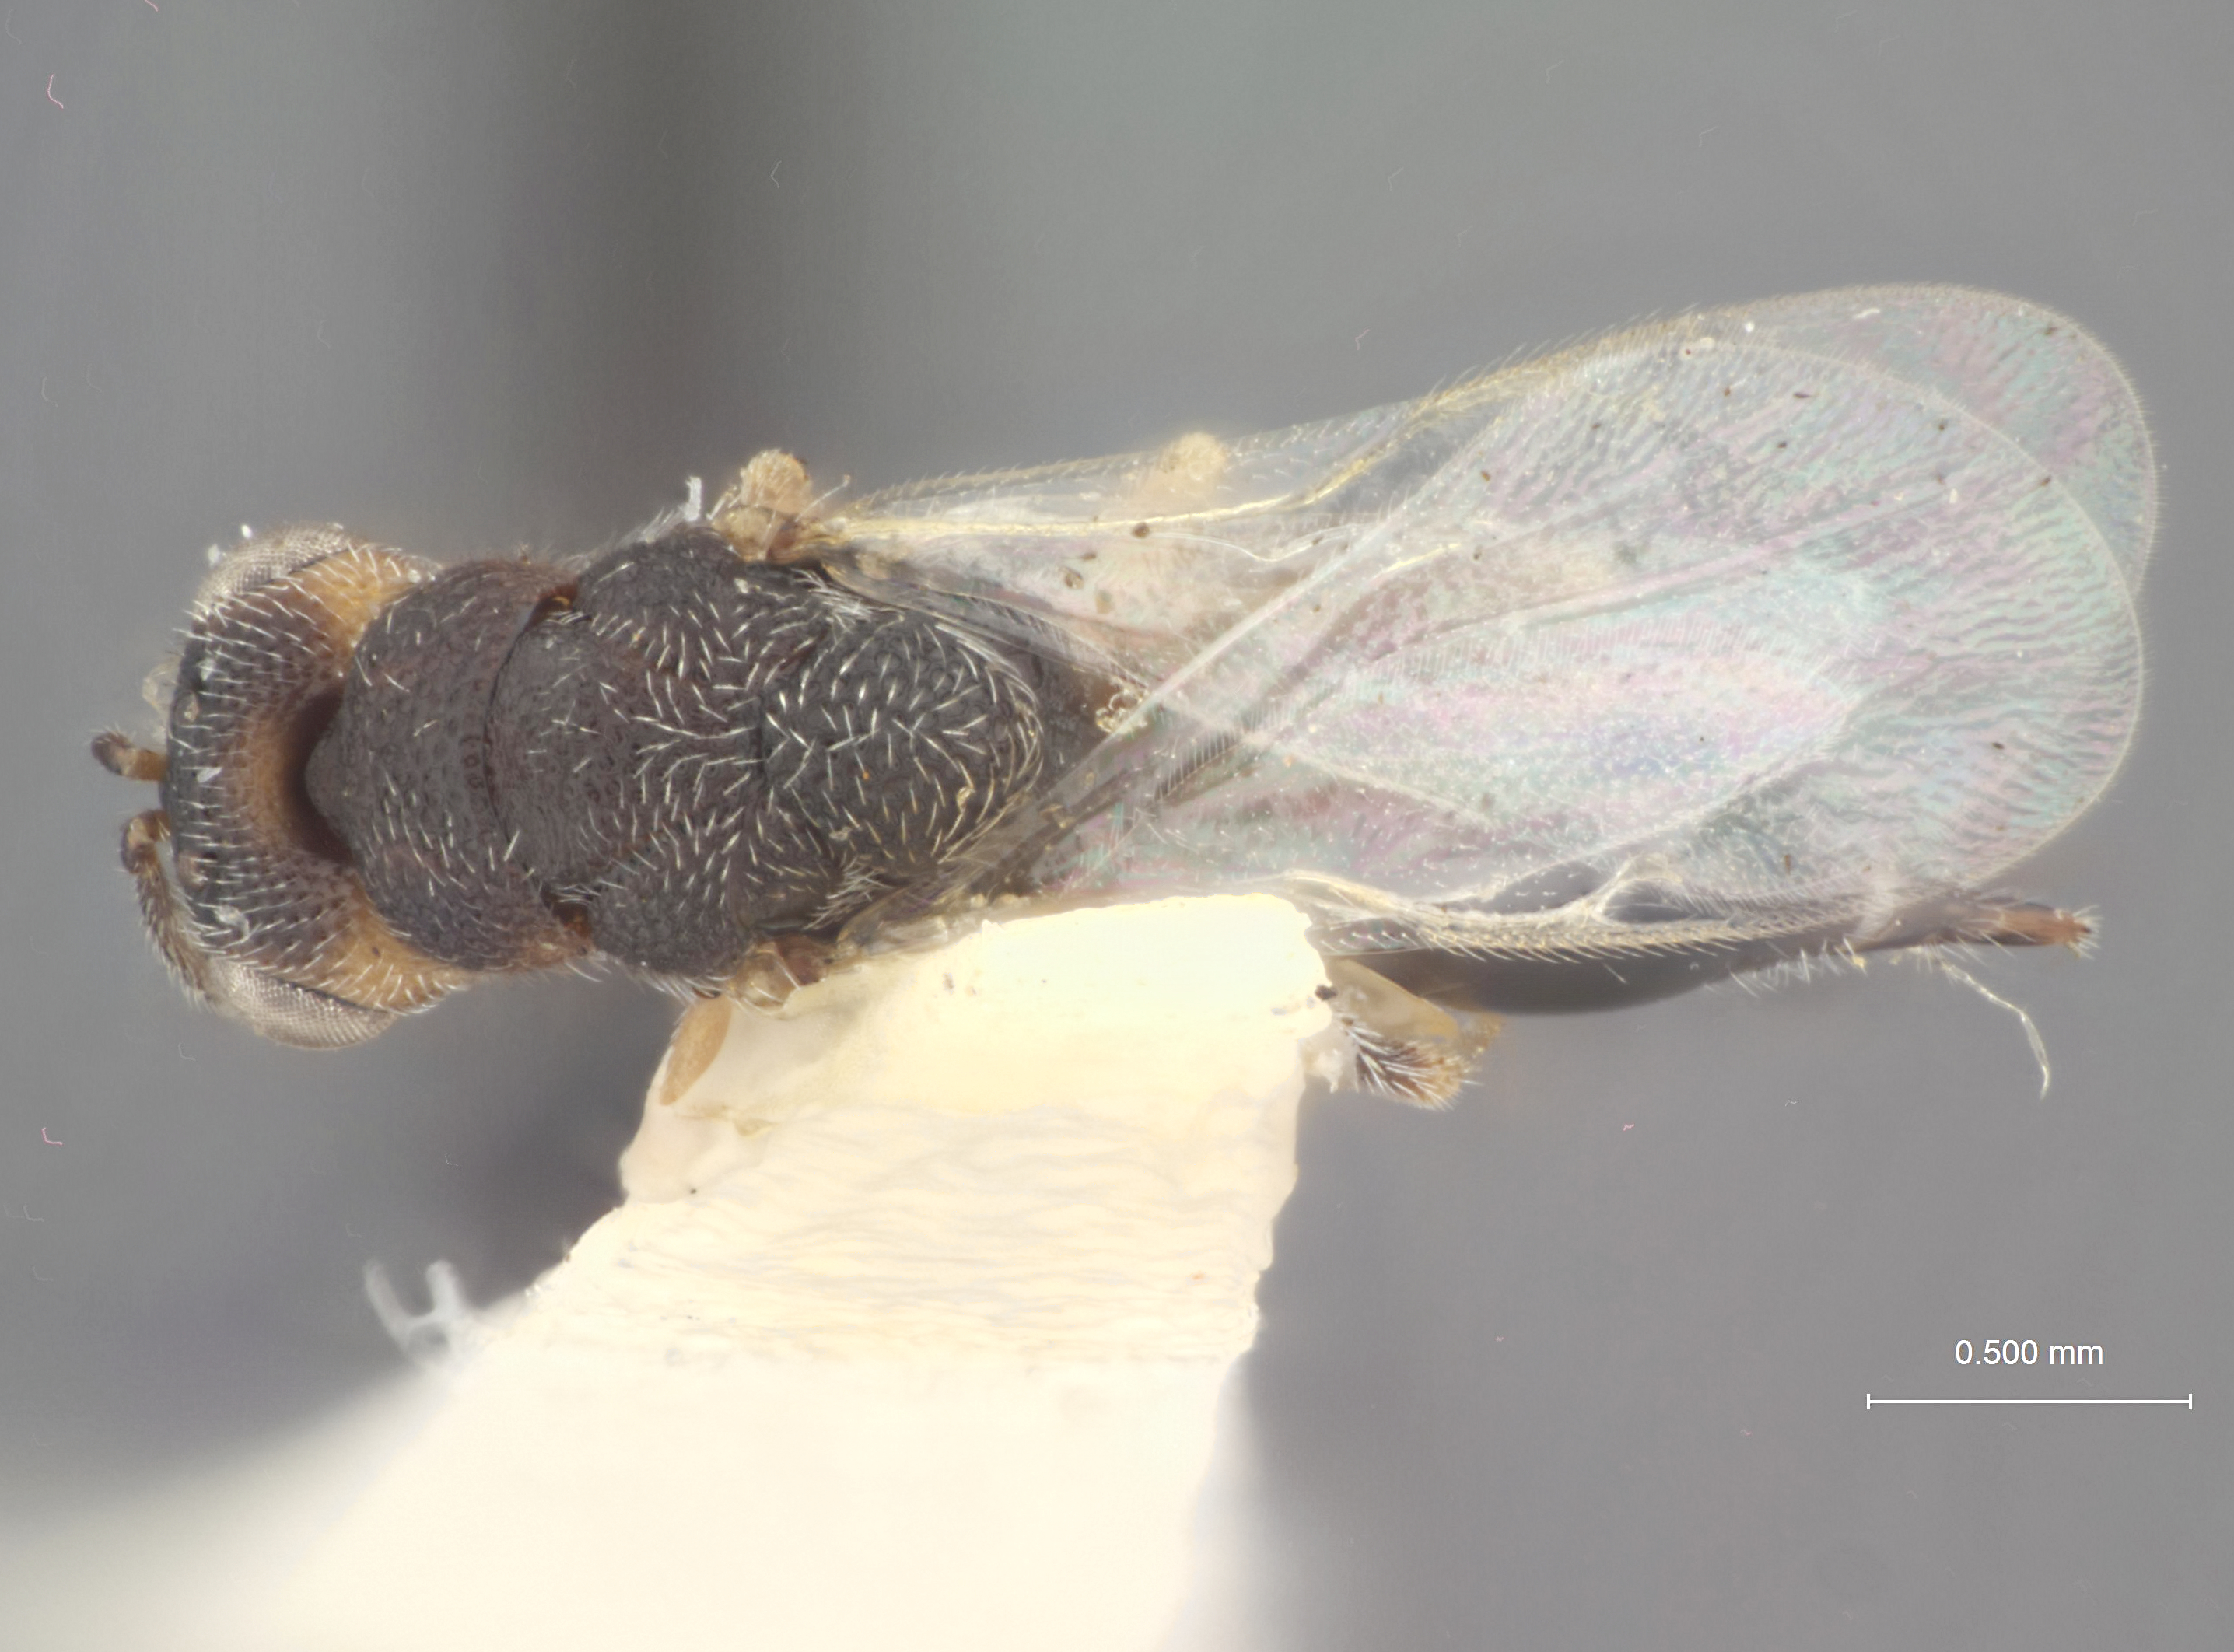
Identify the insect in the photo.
Eurytoma lutea
